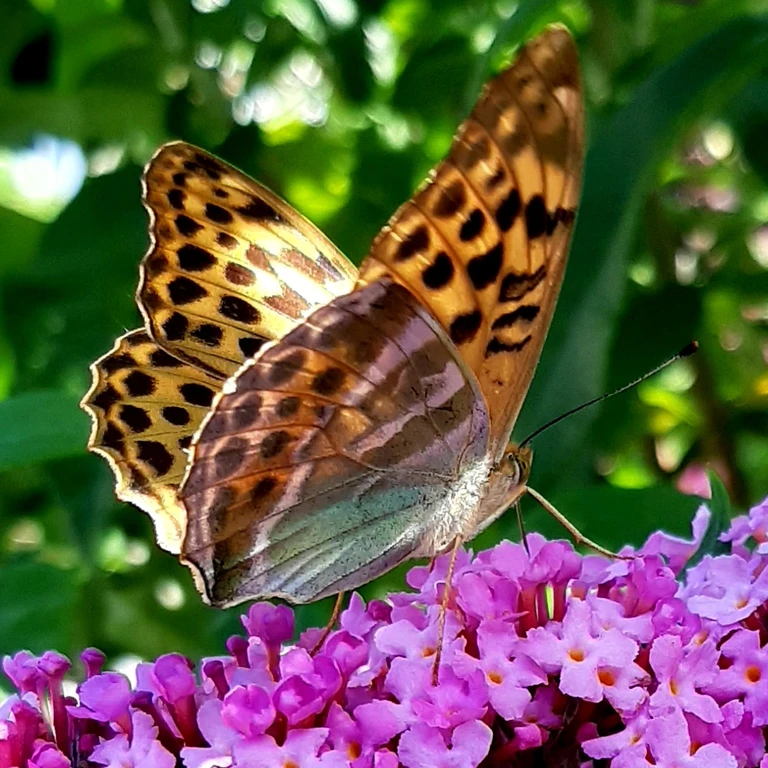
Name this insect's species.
Argynnis paphia
